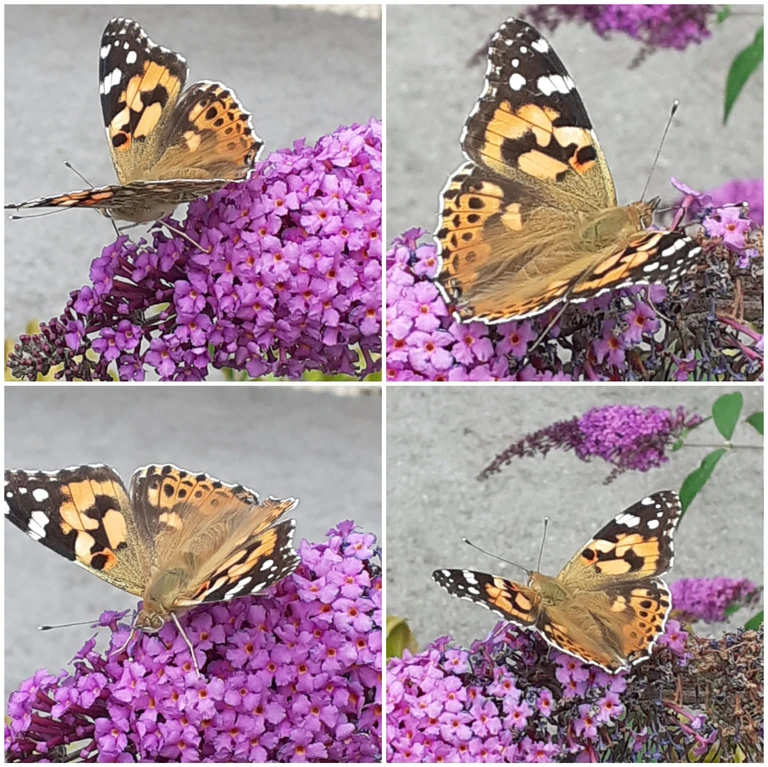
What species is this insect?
Vanessa cardui
